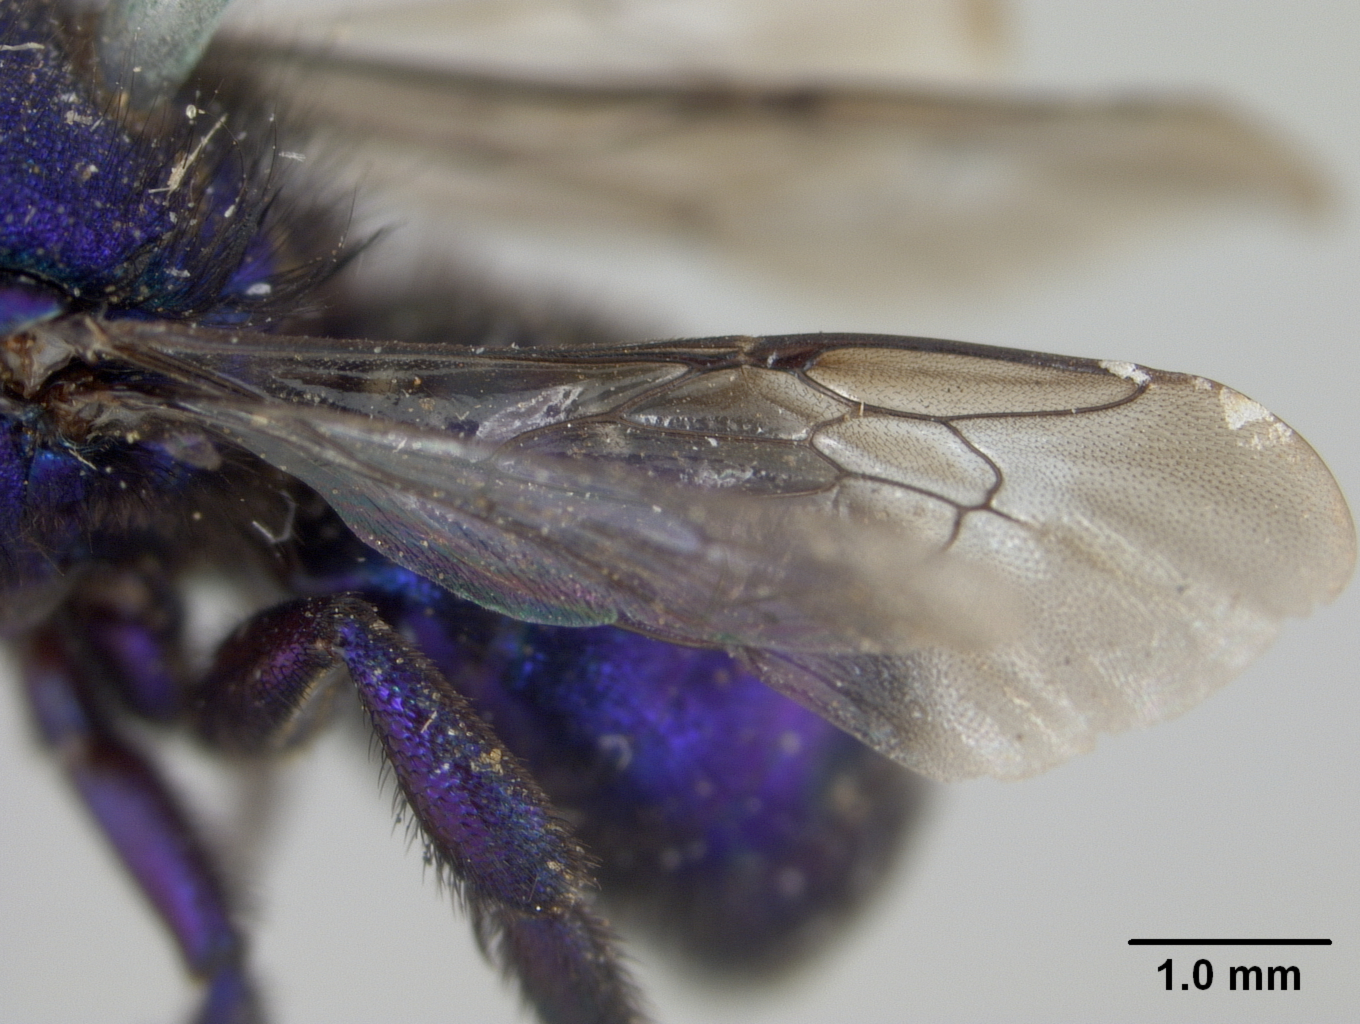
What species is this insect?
Osmia cobaltina
